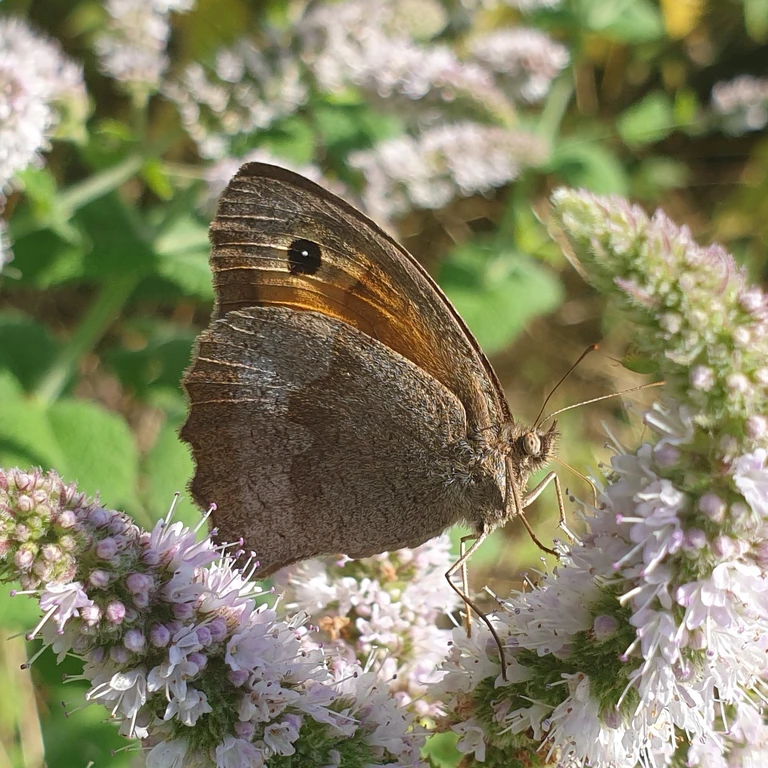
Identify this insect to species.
Maniola jurtina
